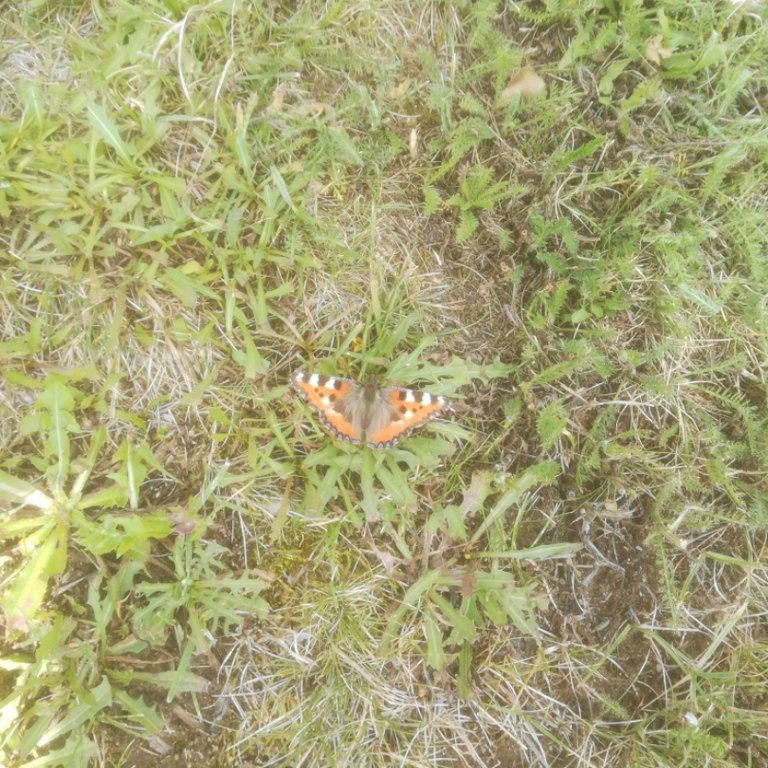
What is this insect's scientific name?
Aglais urticae
